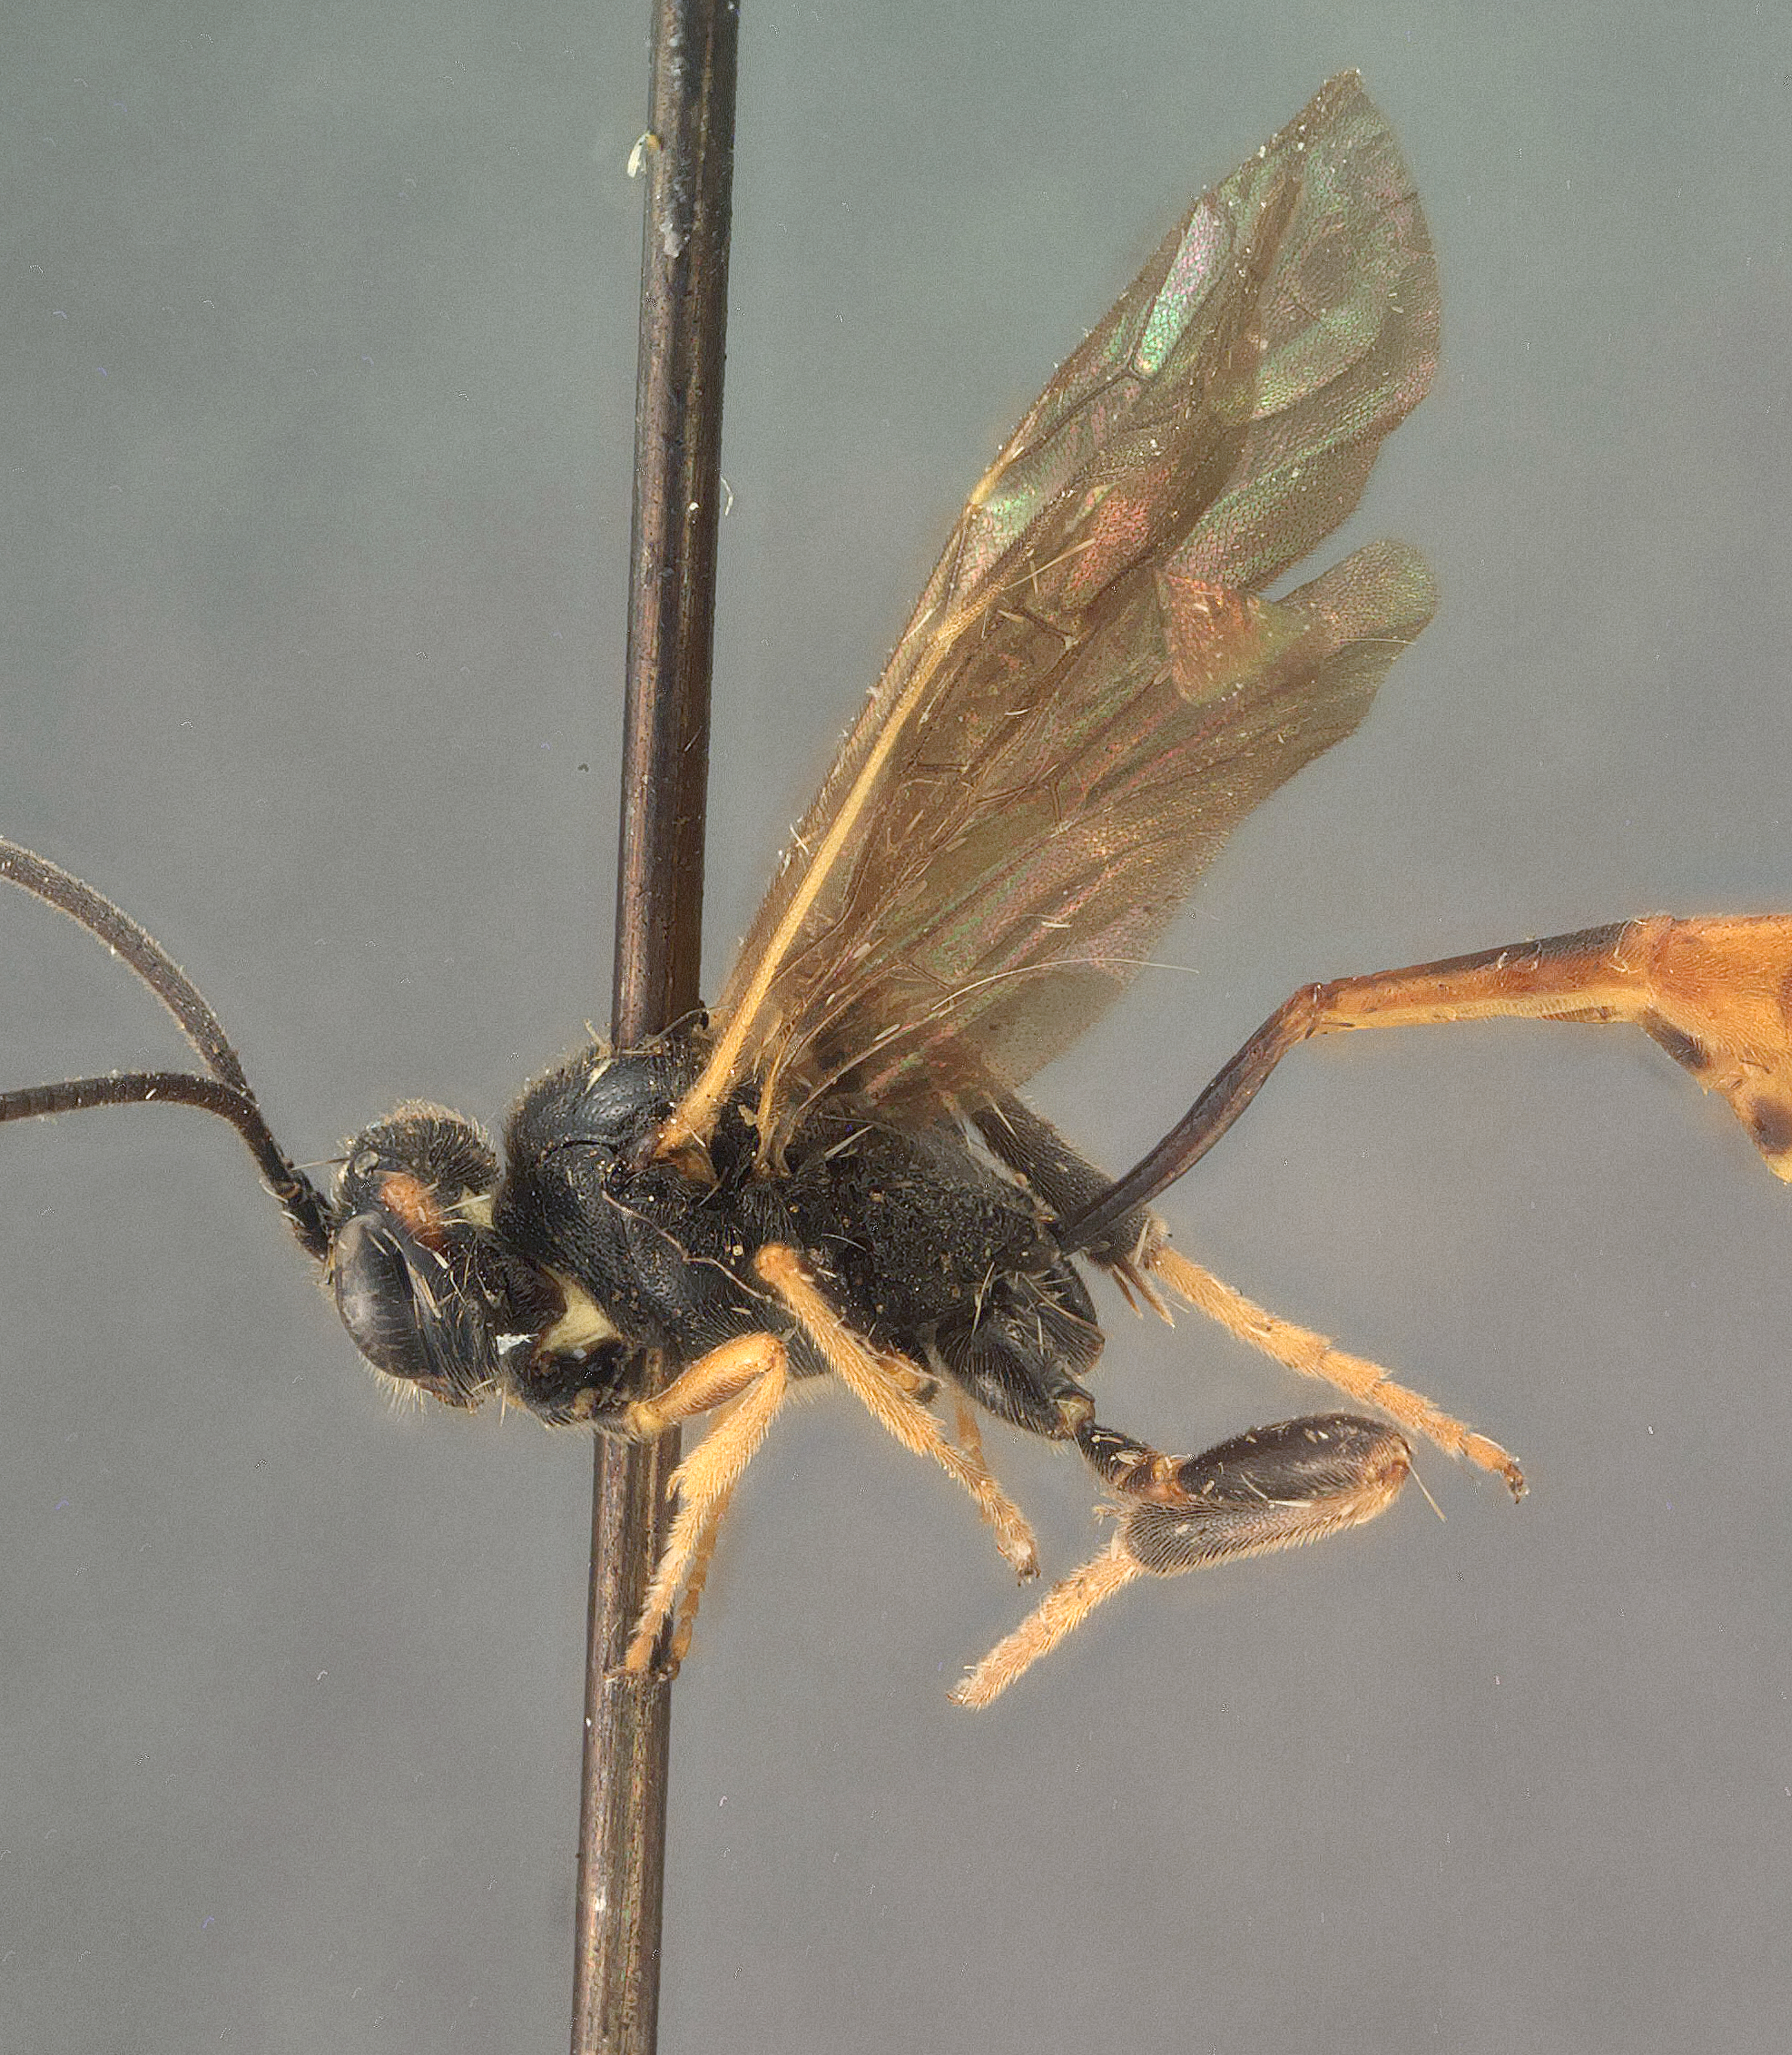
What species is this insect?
Barylypa huachucana
